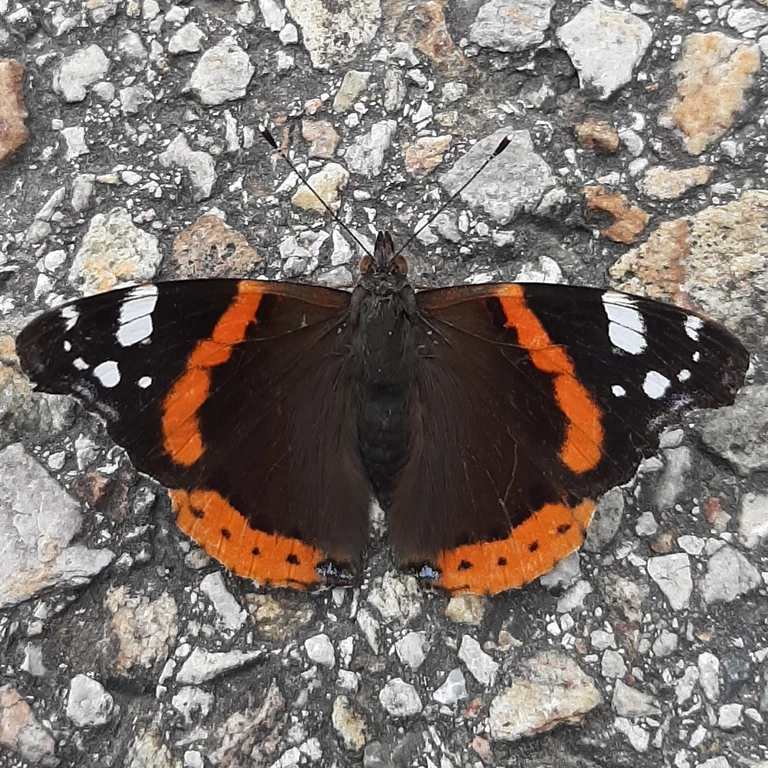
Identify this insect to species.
Vanessa atalanta
